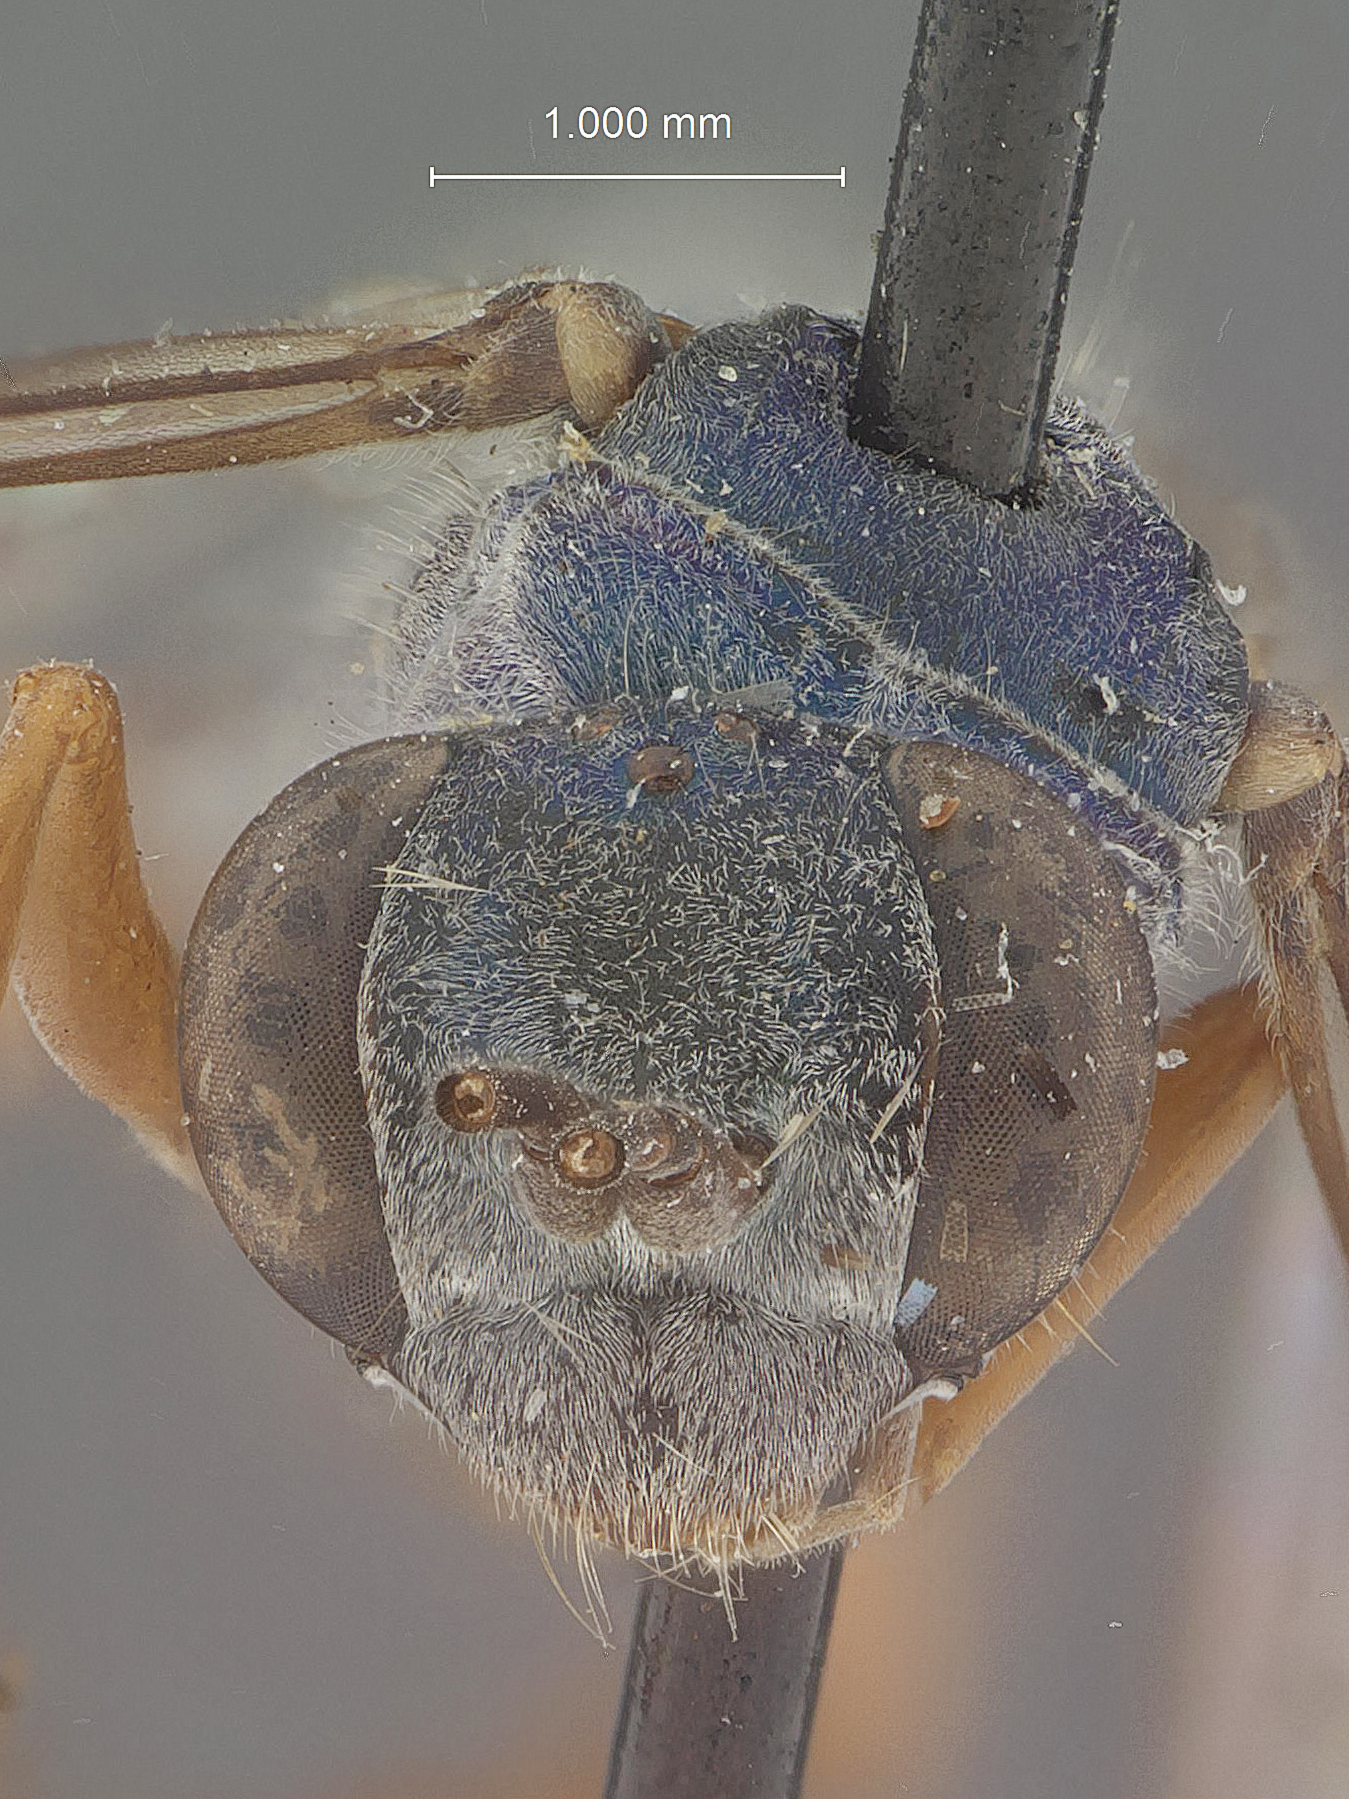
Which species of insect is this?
Auplopus sapphirus
